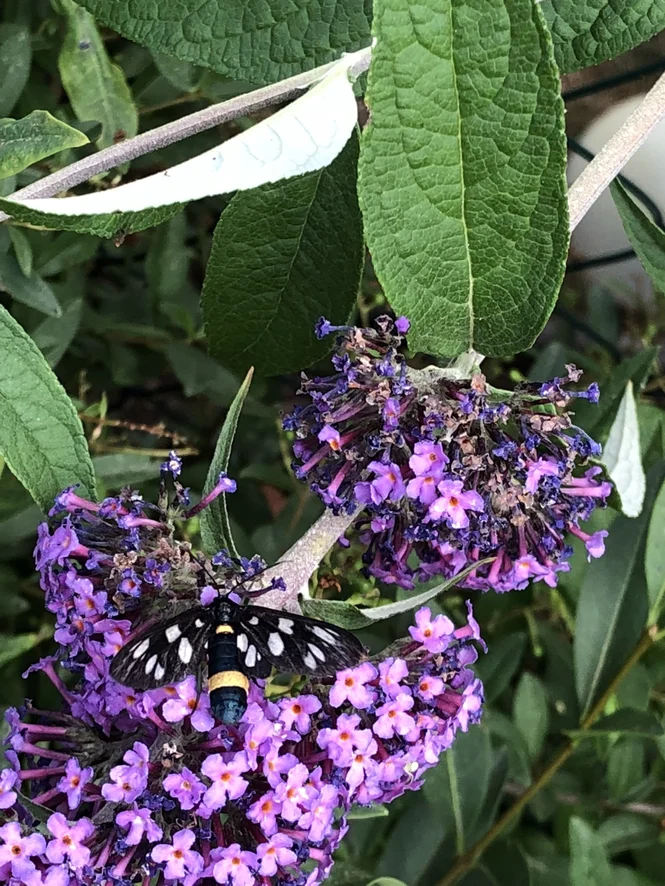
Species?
Amata phegea
